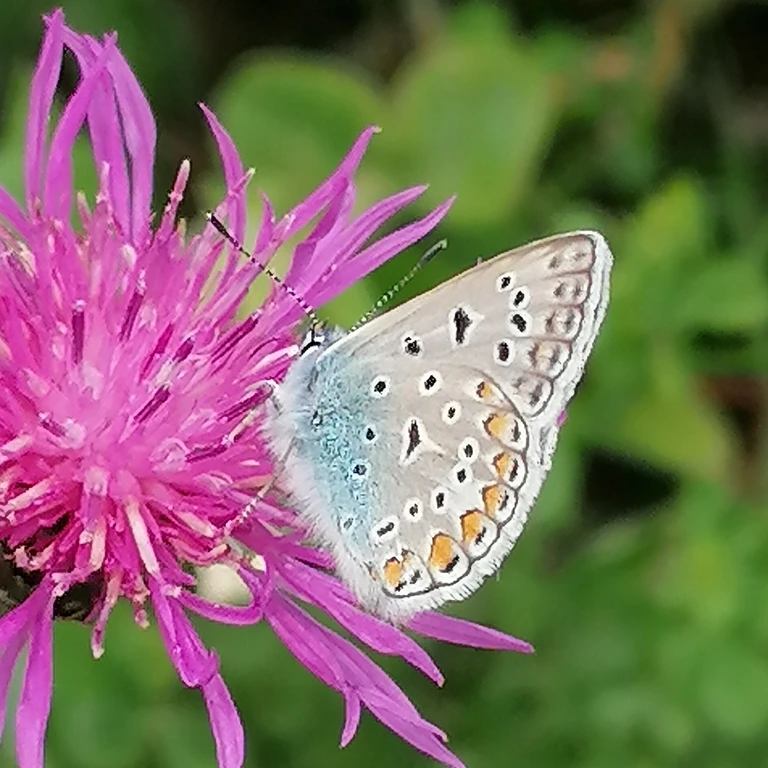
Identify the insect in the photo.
Polyommatus icarus
